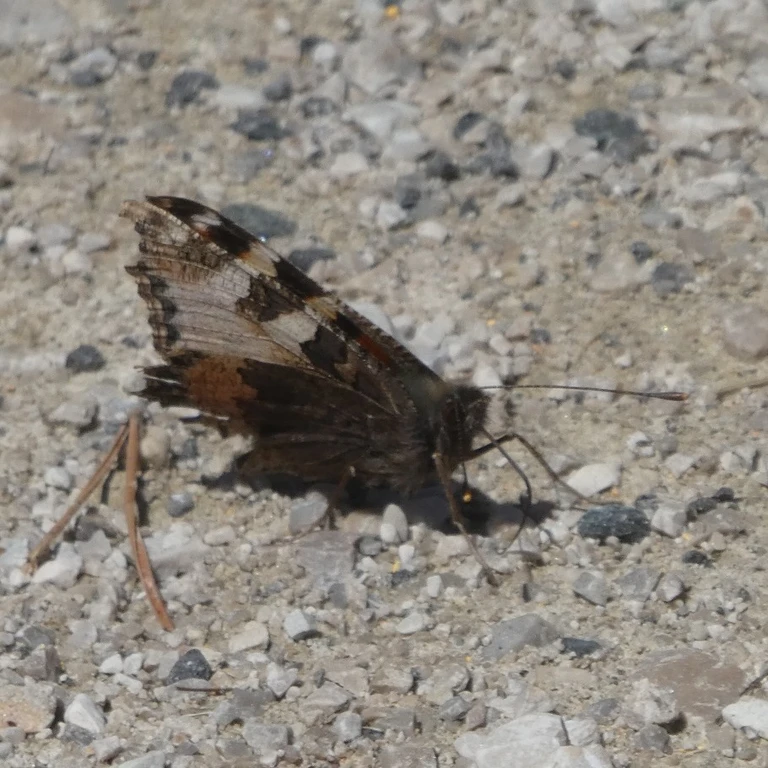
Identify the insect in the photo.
Aglais urticae
